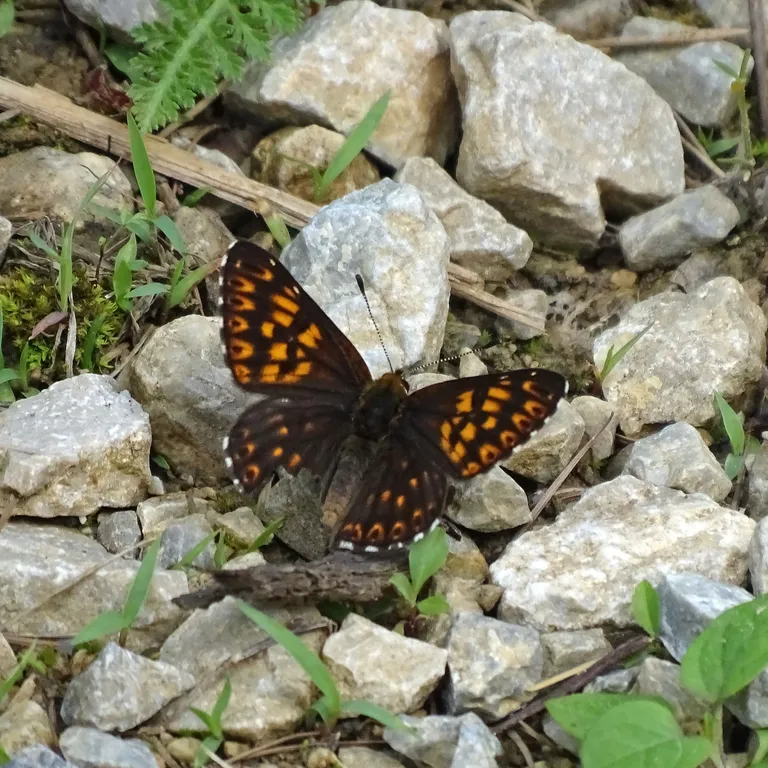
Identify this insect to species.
Hamearis lucina
